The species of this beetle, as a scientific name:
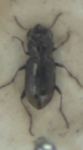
Notiophilus biguttatus
